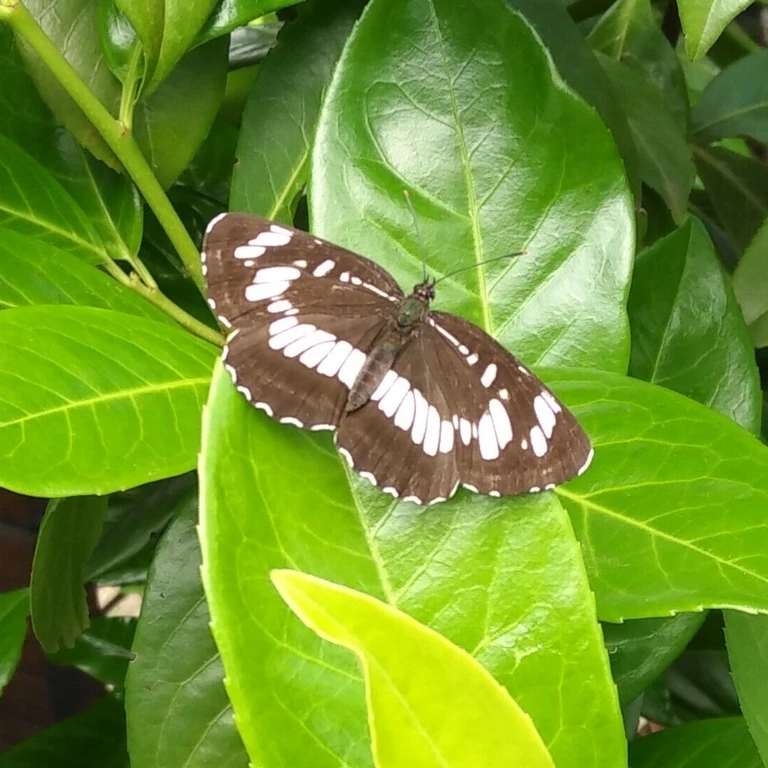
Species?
Neptis rivularis
